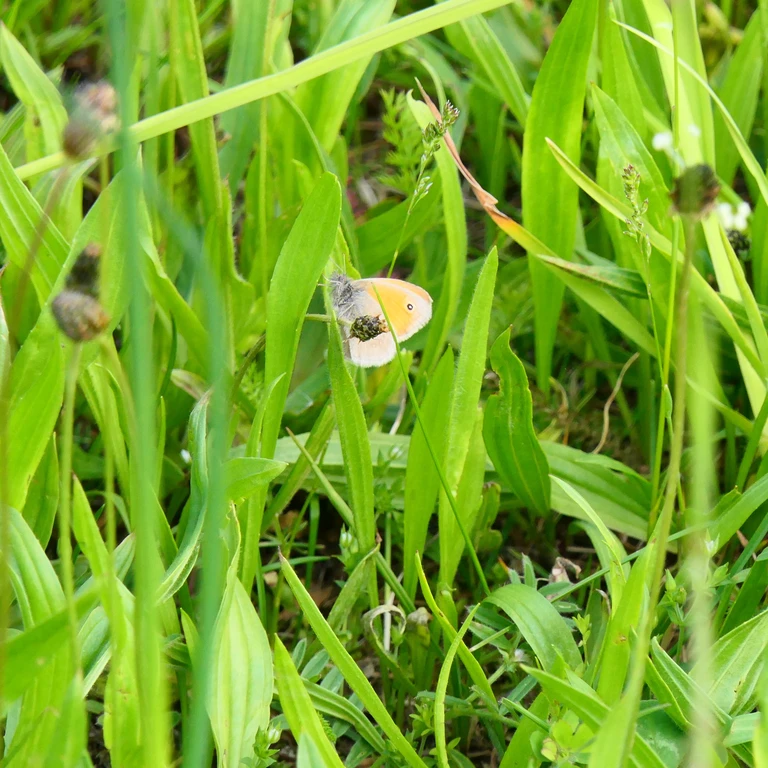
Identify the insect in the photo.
Coenonympha pamphilus
